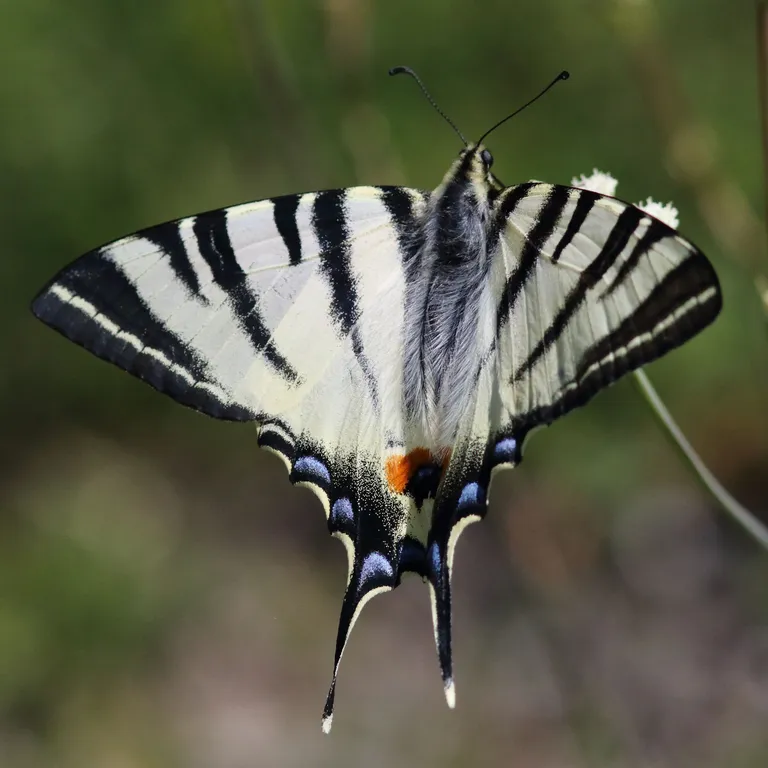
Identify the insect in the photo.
Iphiclides podalirius
